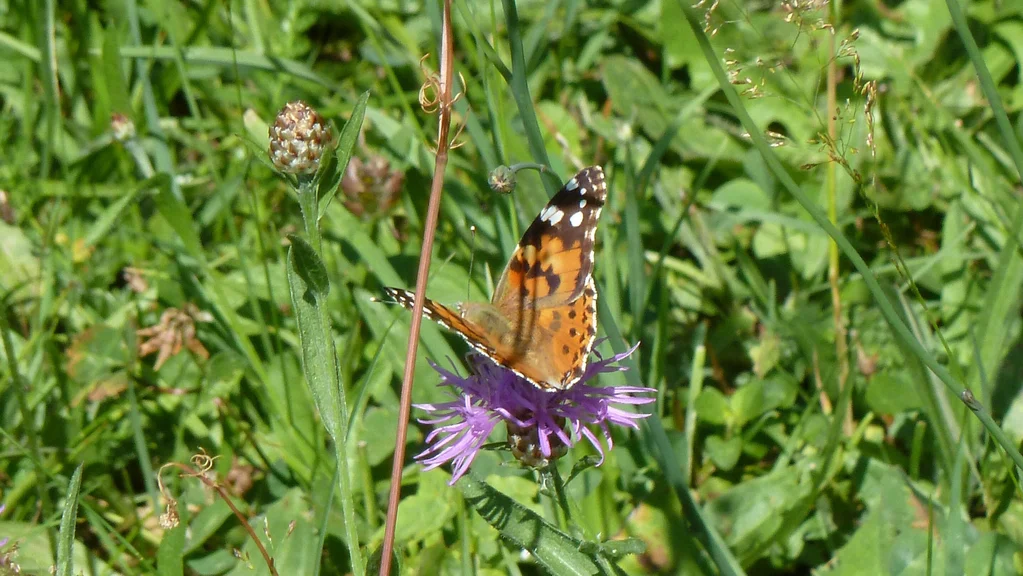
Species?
Vanessa cardui
